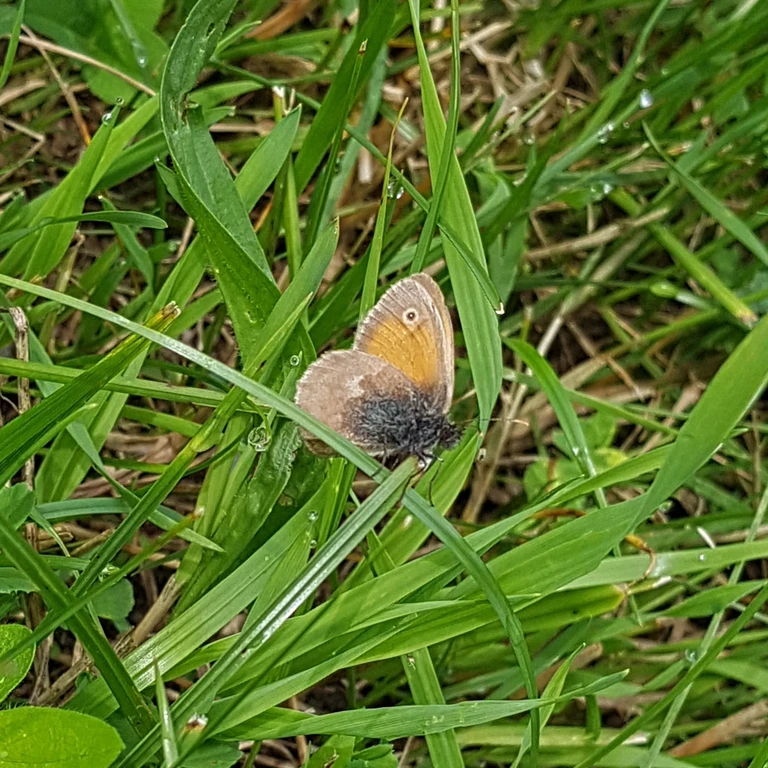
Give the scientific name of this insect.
Coenonympha pamphilus
